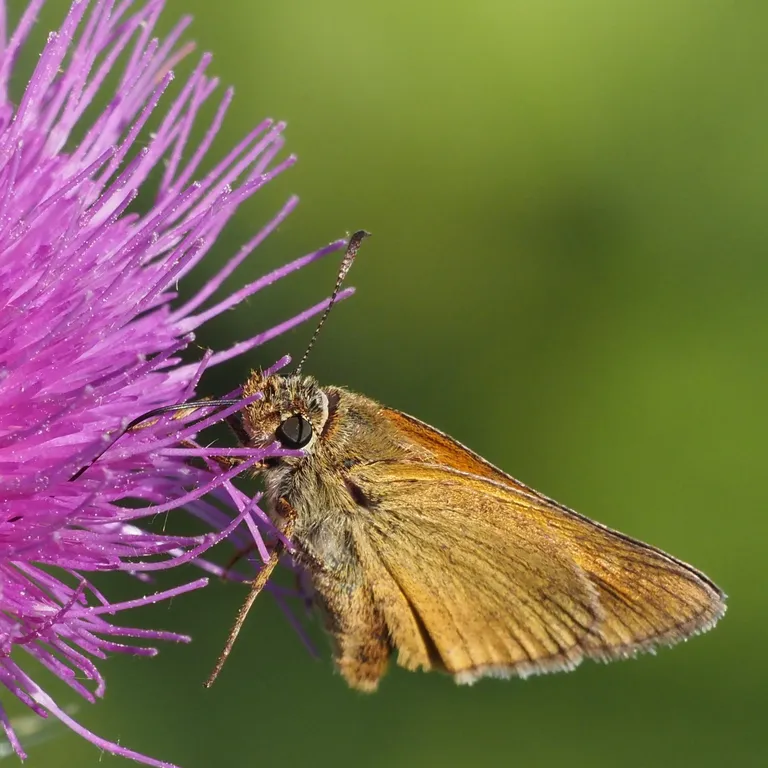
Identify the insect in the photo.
Ochlodes sylvanus (also Ochlodes venata)
